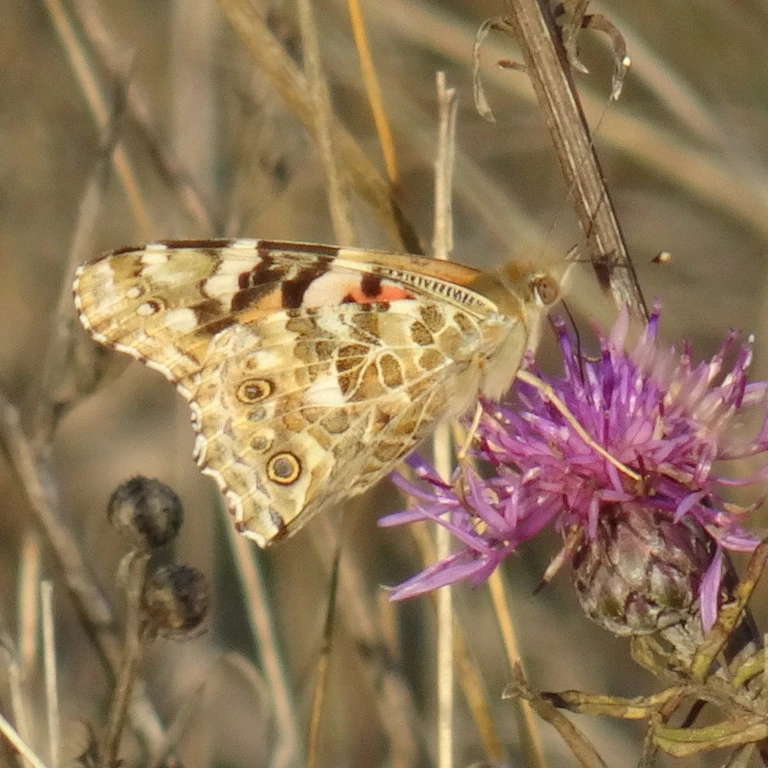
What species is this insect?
Vanessa cardui
